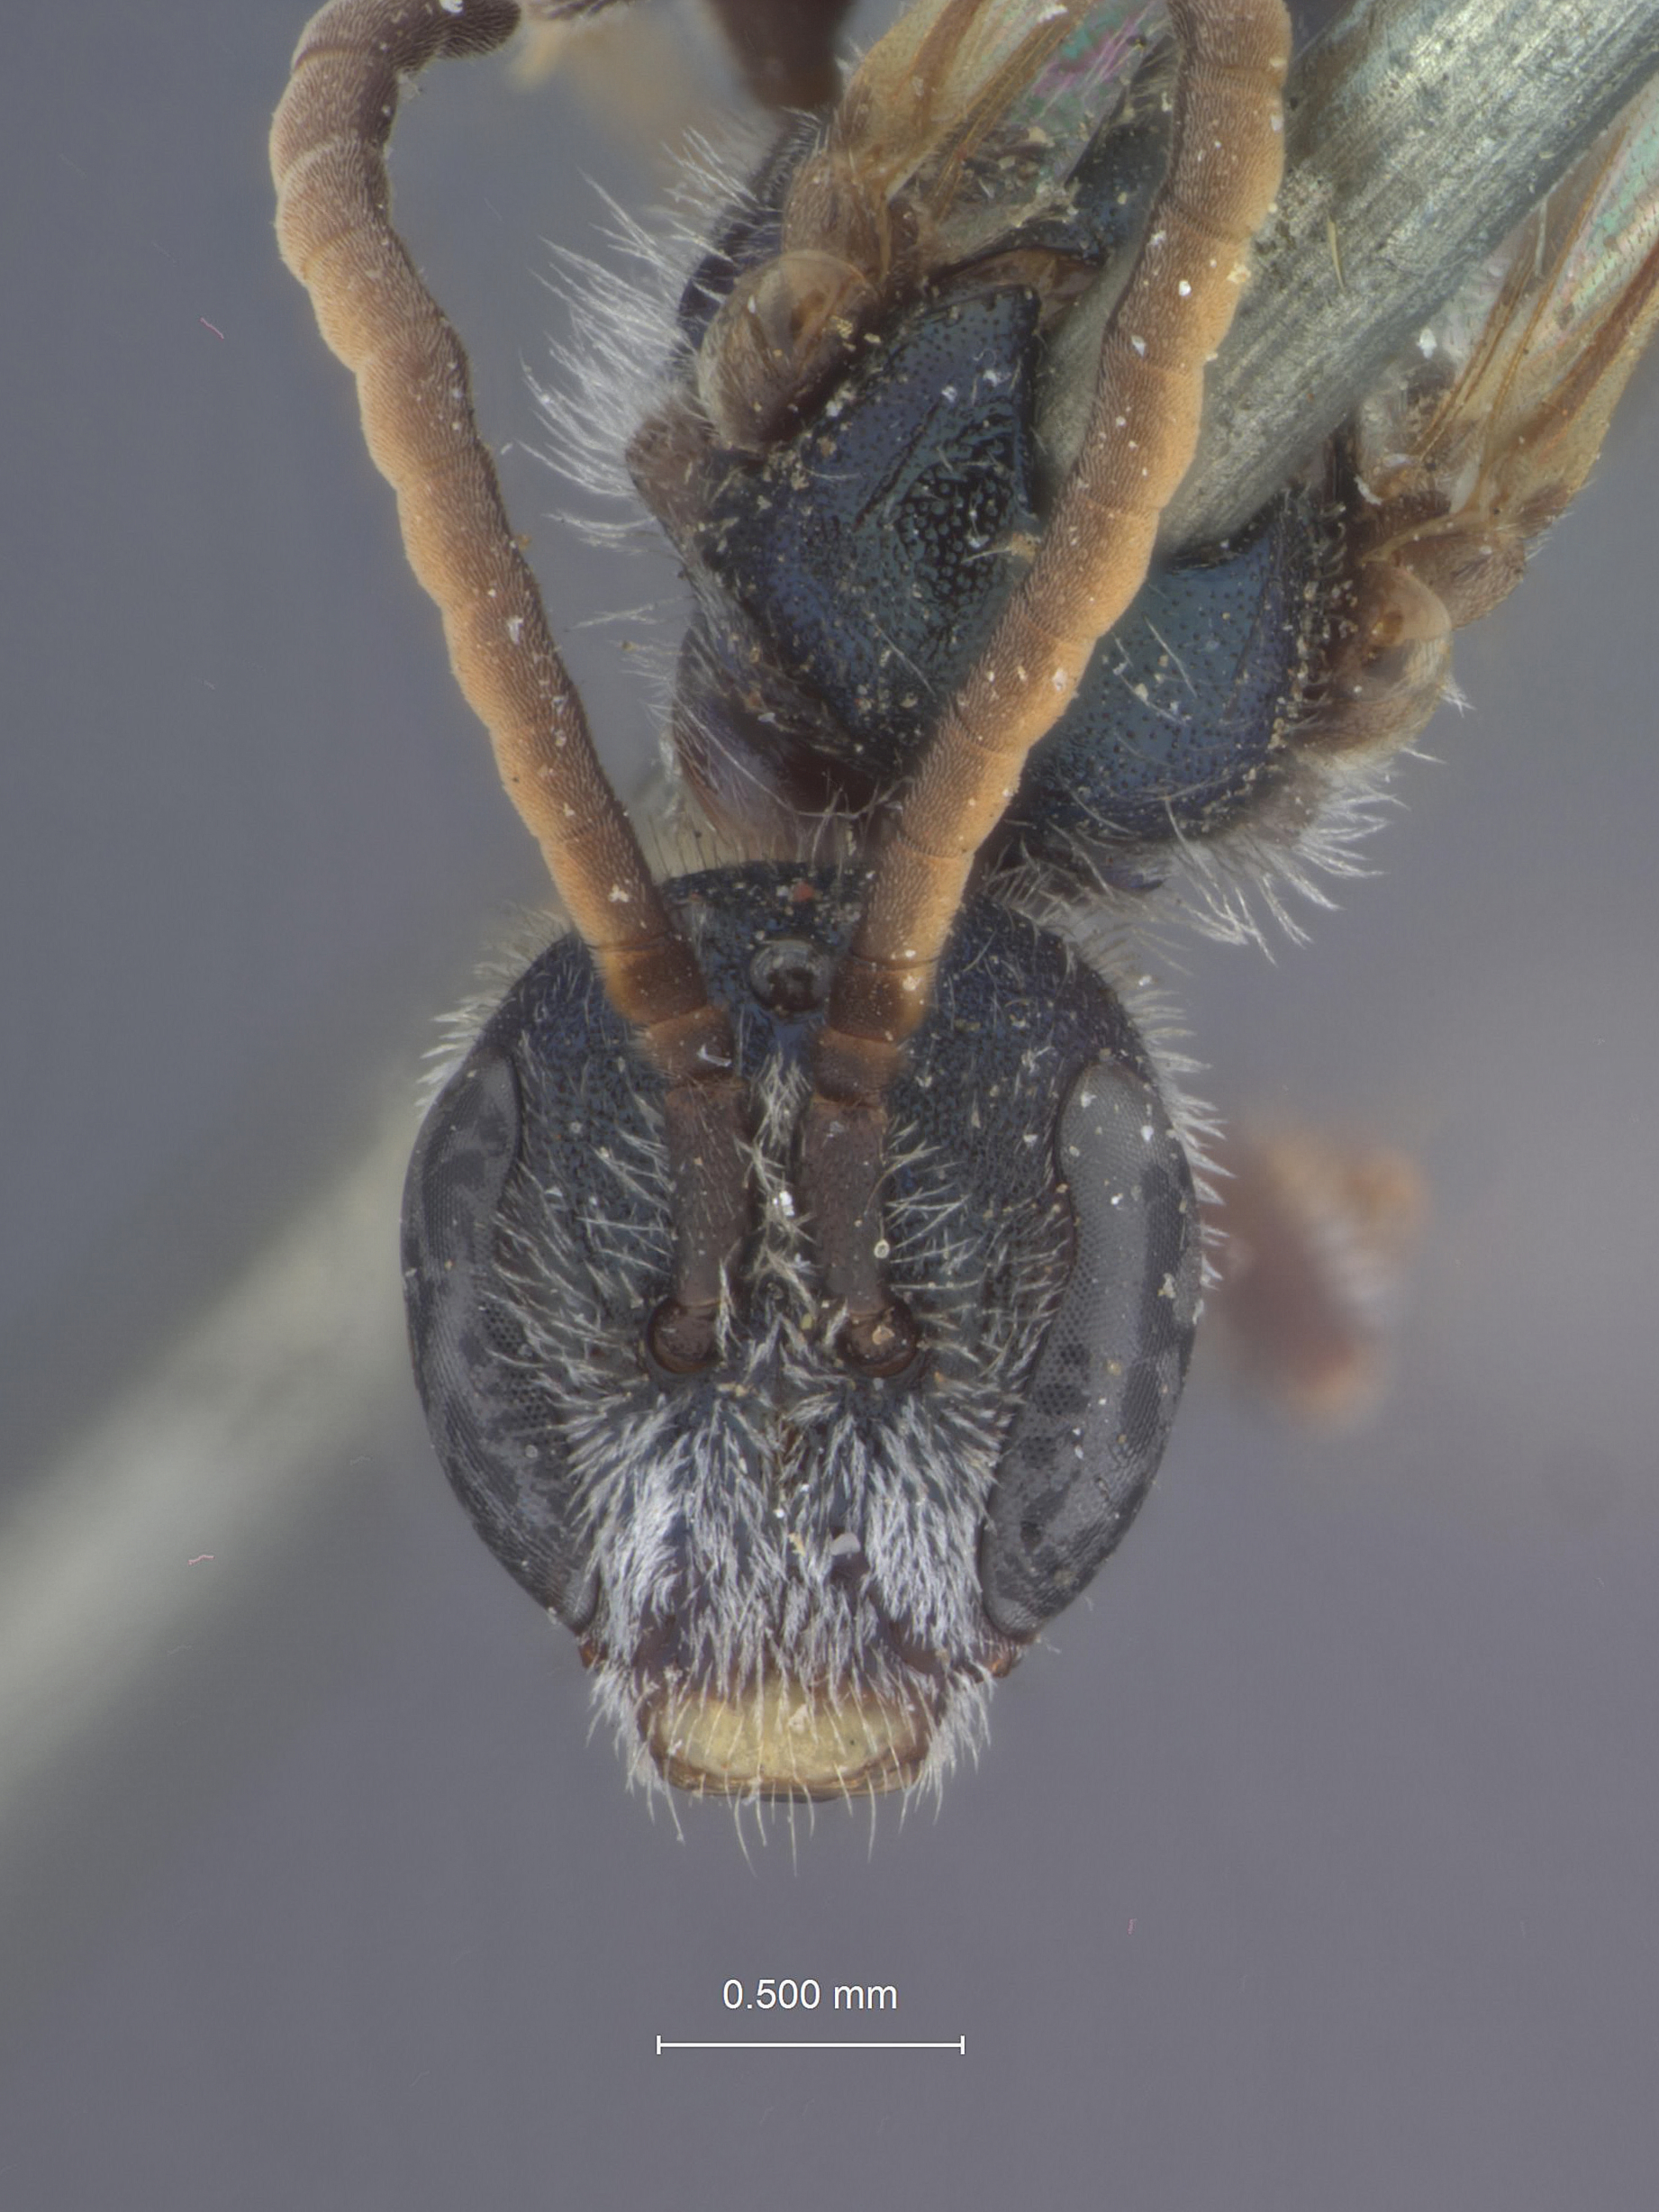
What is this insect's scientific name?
Halictus pikei
